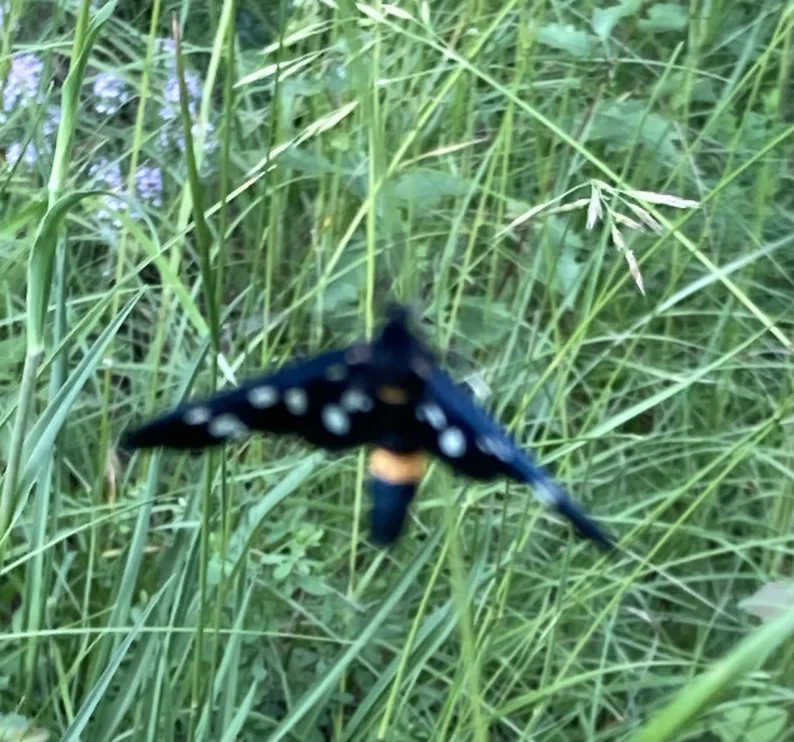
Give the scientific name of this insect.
Amata phegea
